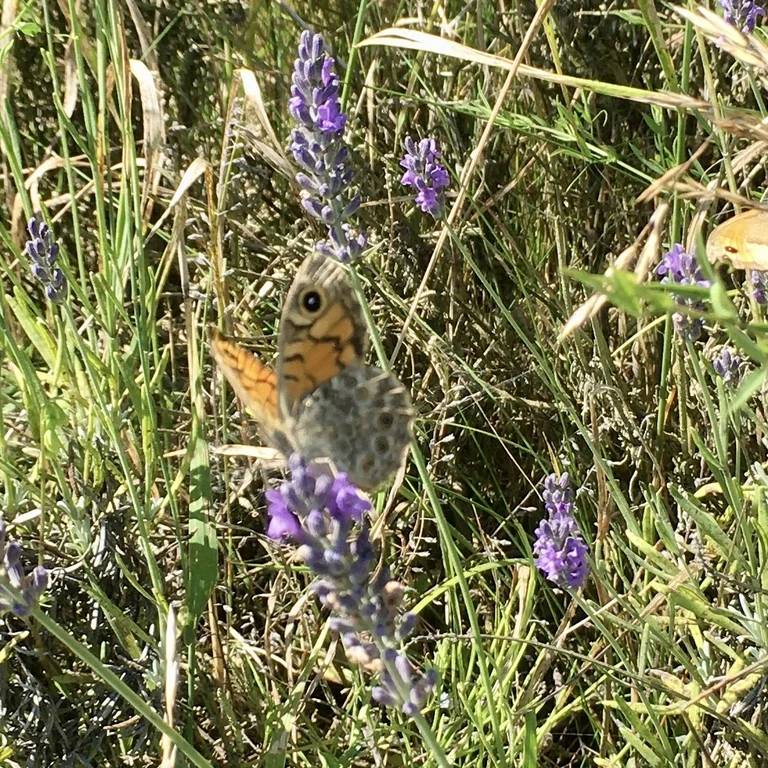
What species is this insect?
Lasiommata megera (also Pararge megera)
